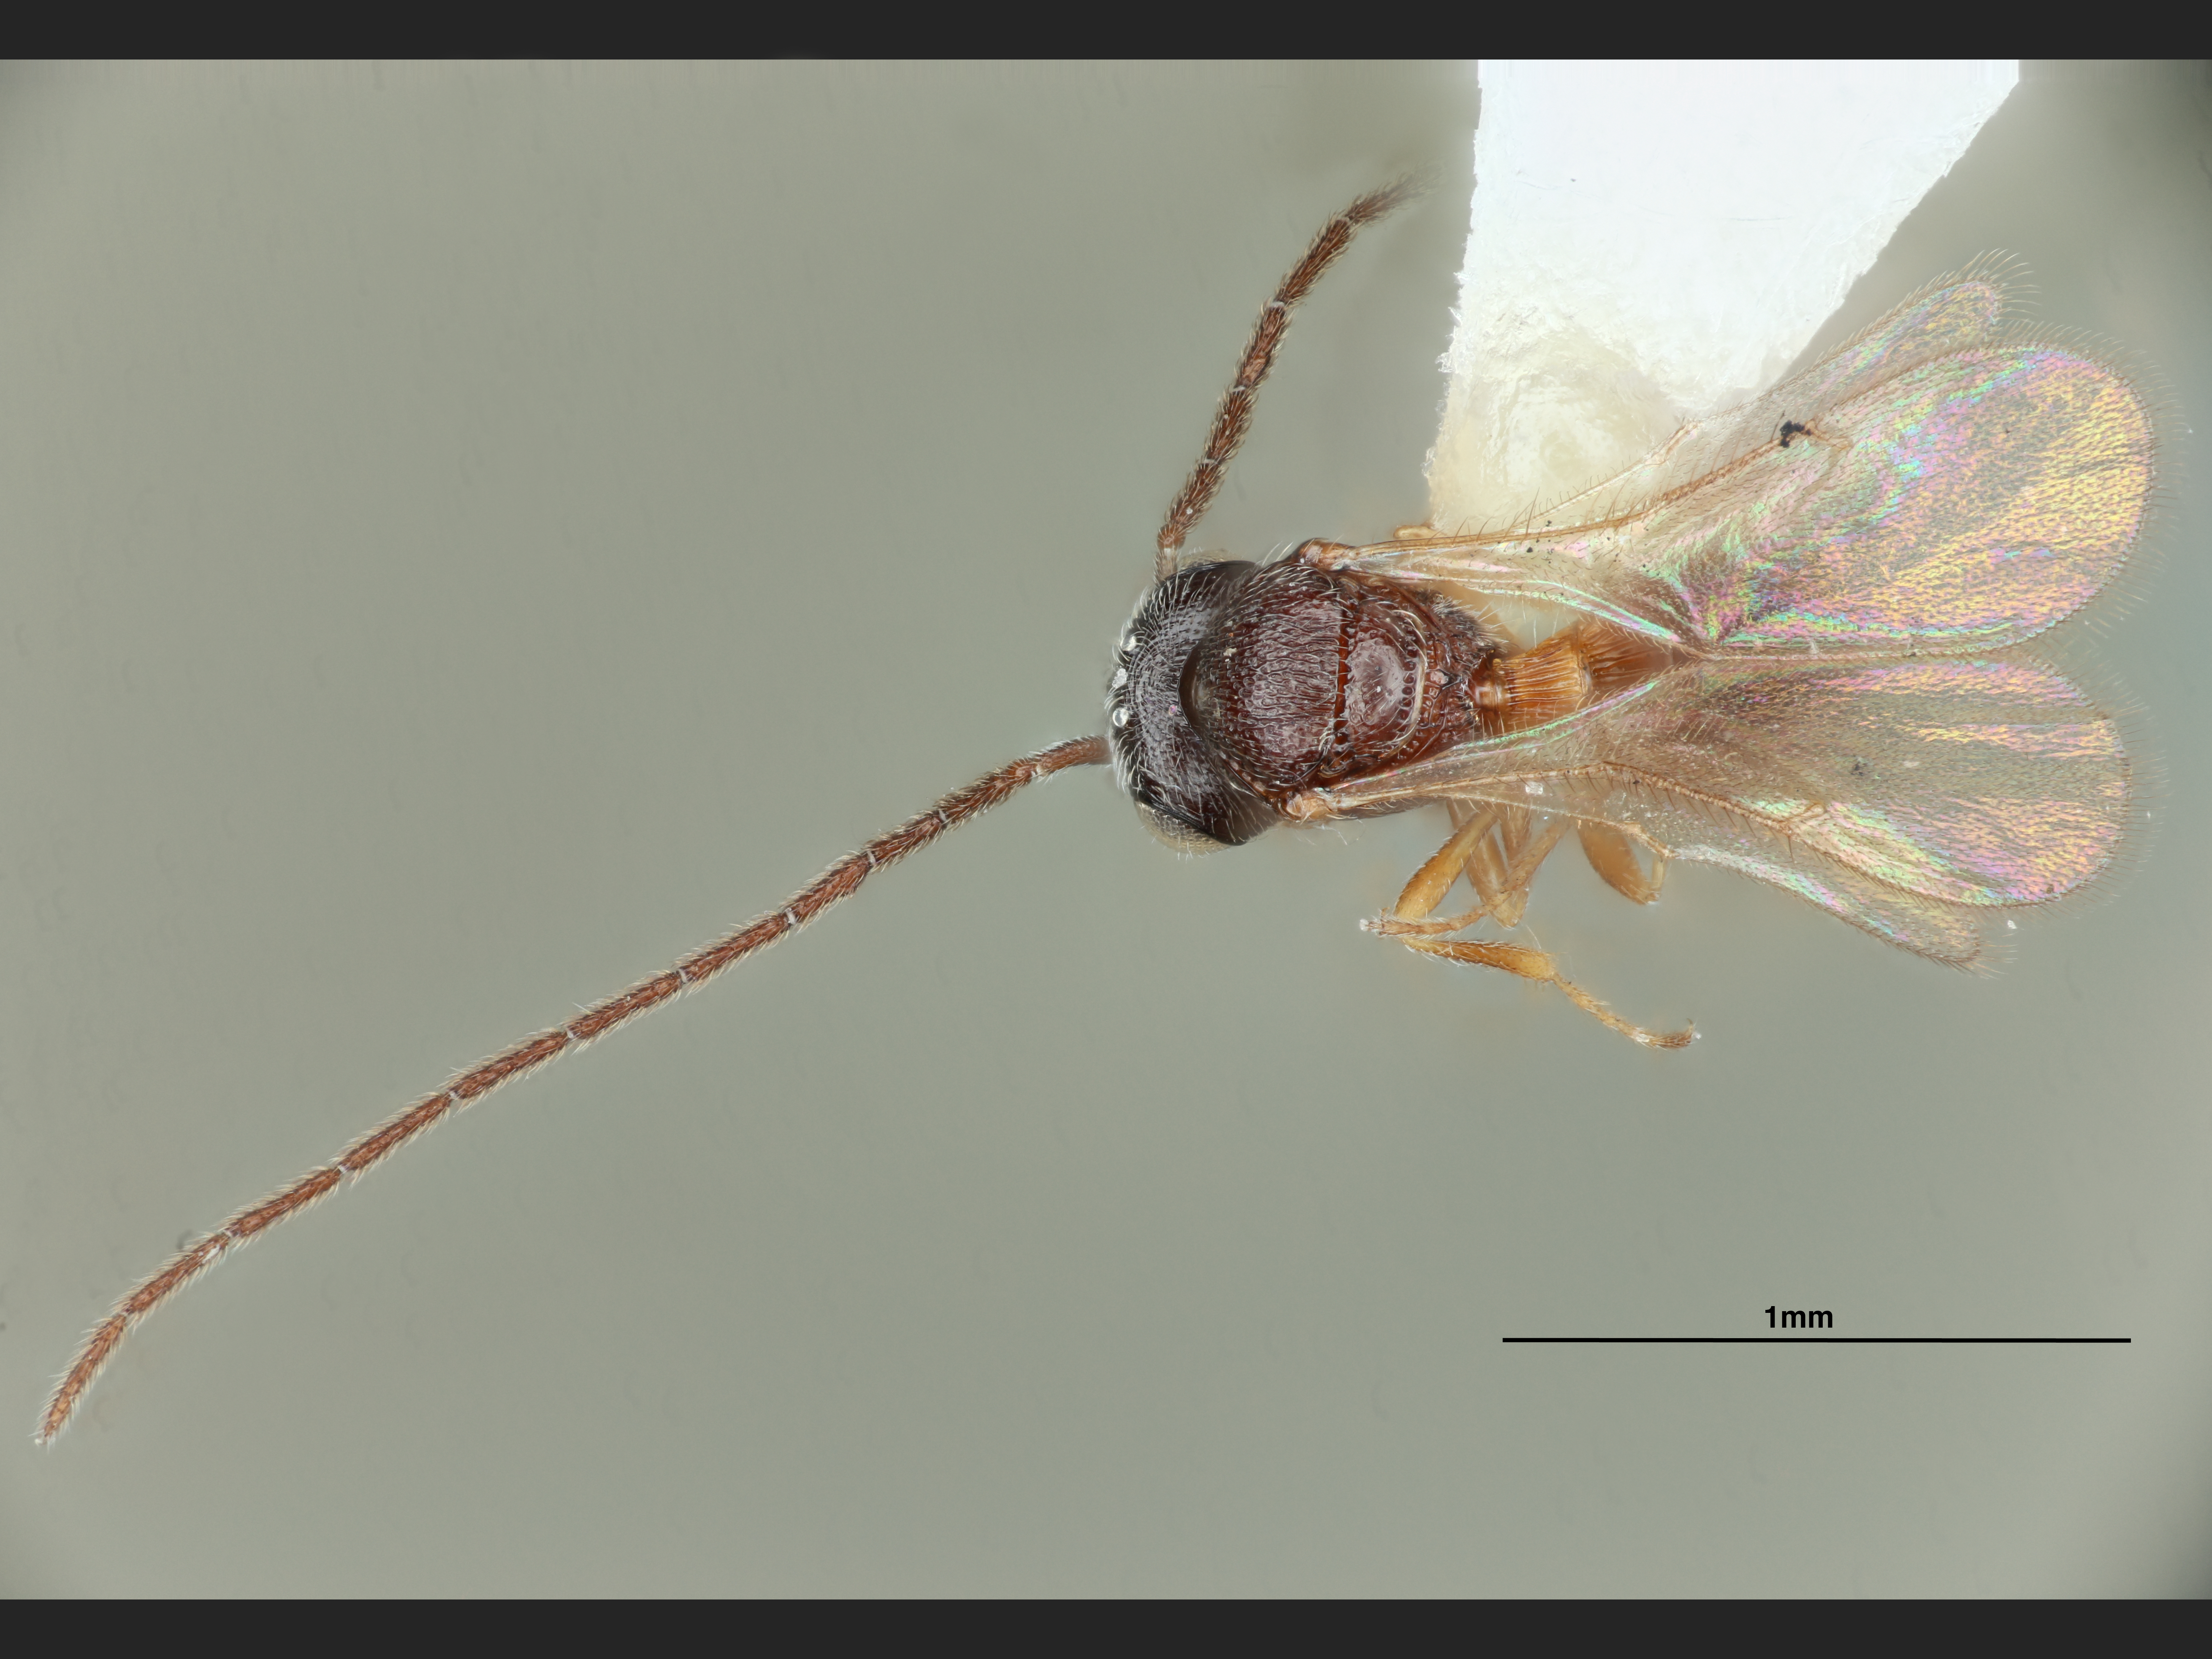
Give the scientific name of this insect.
Prosacantha striaticeps
